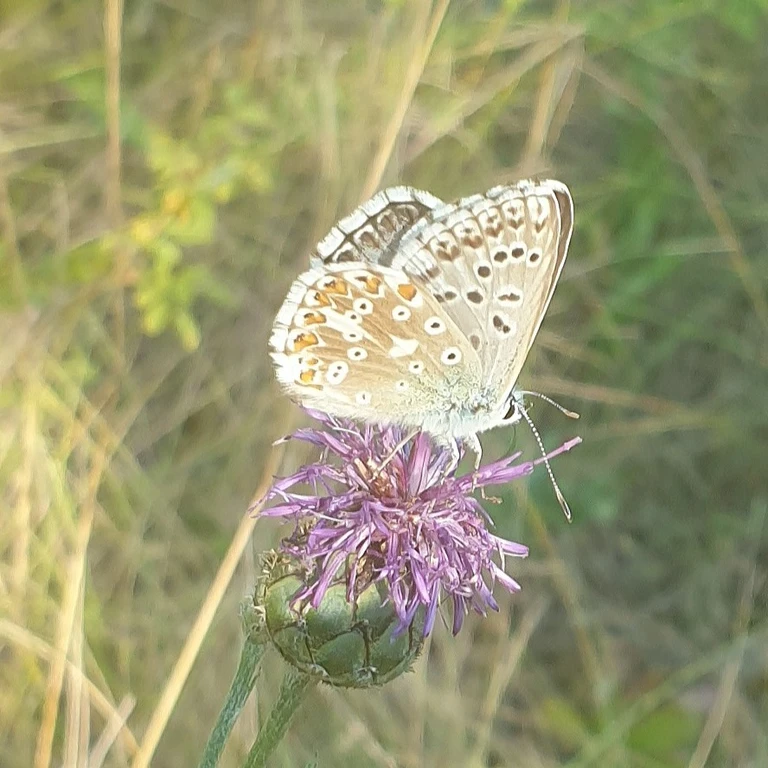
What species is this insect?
Lysandra coridon
